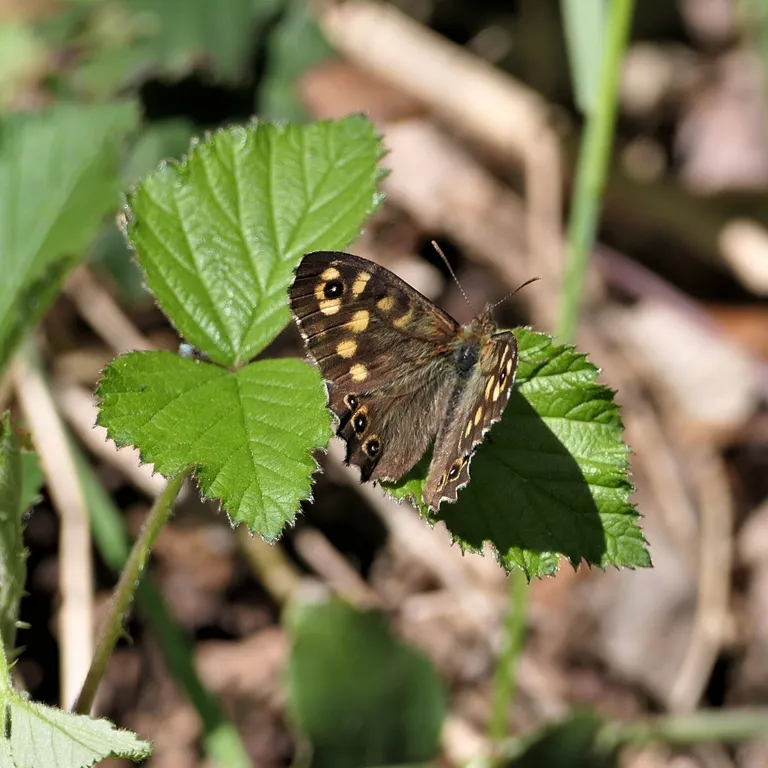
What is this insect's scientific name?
Pararge aegeria
